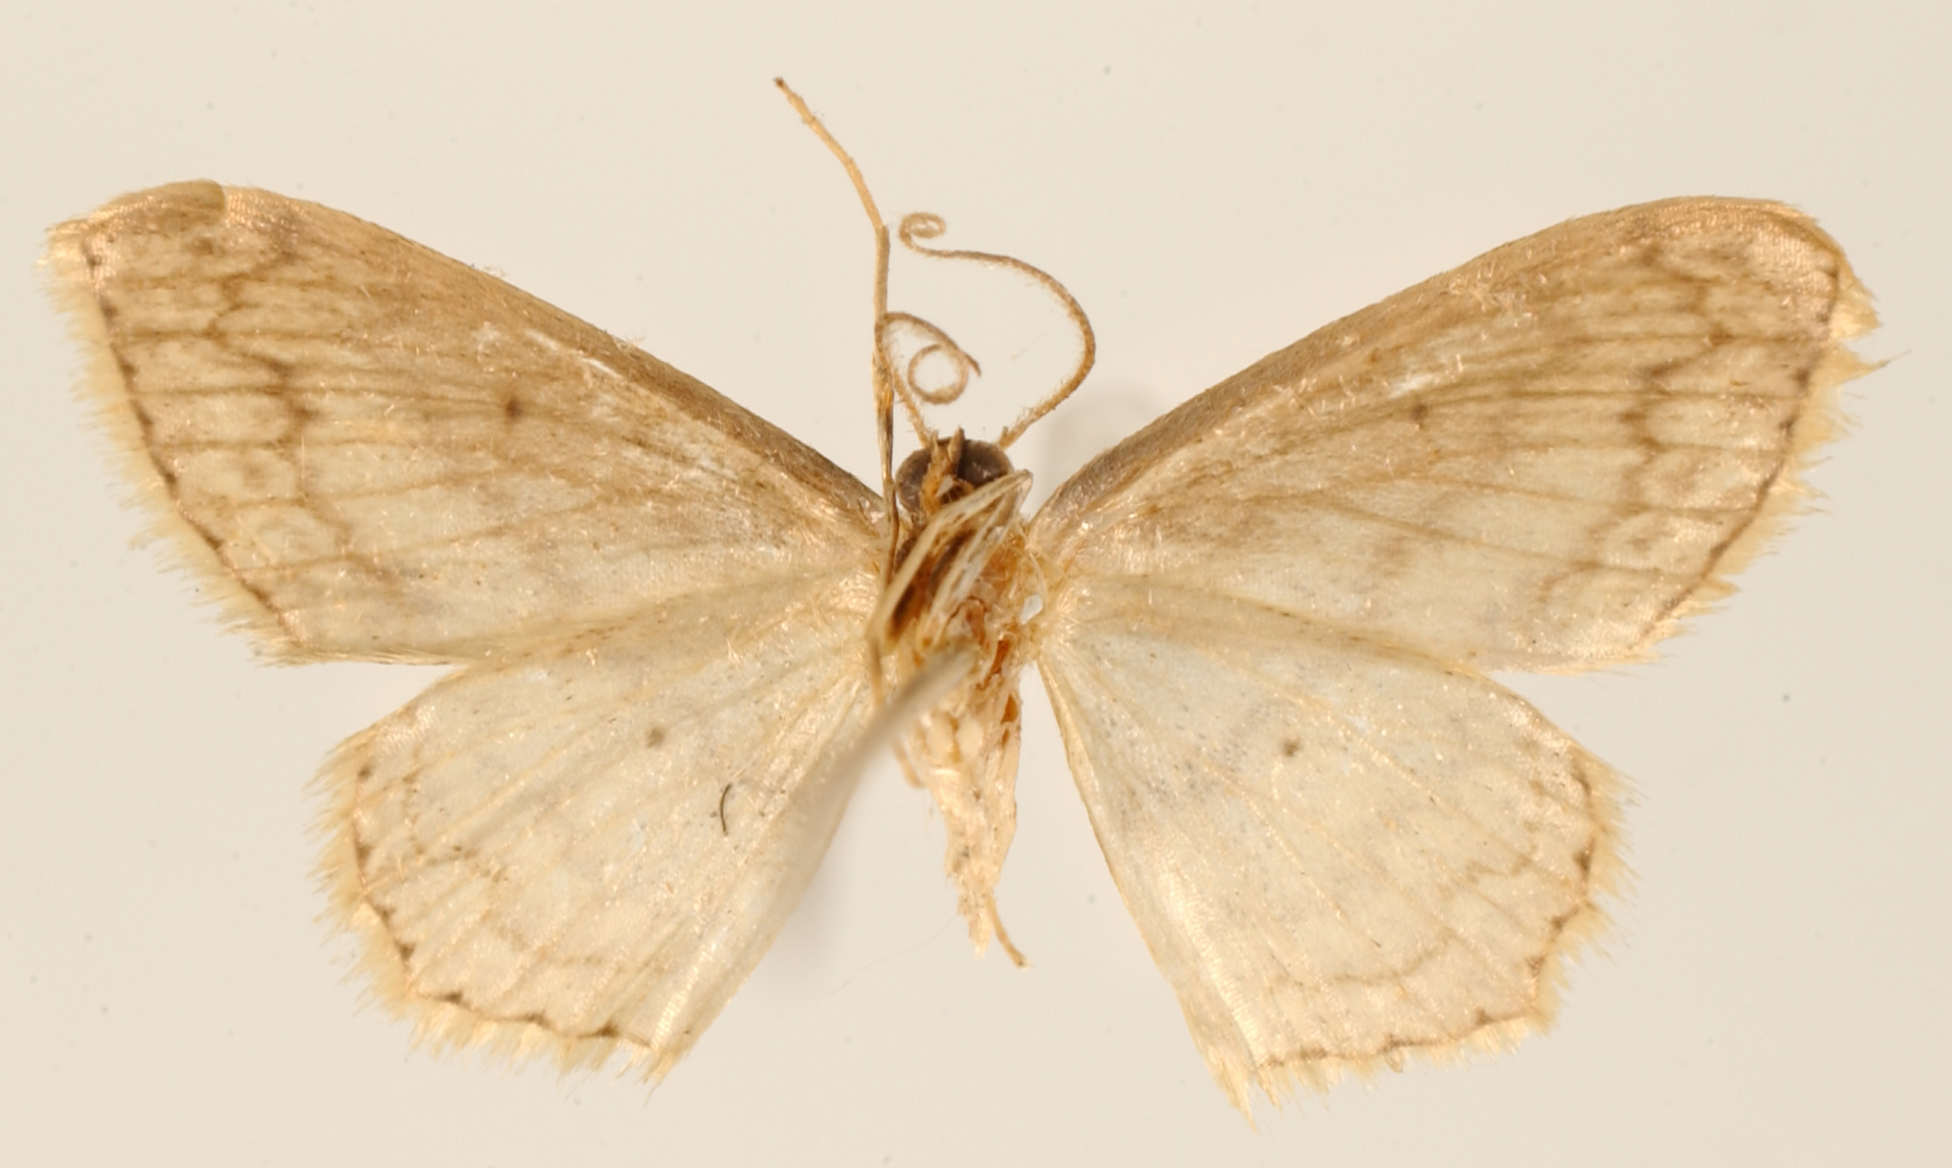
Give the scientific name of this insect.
Craspedia puerca
